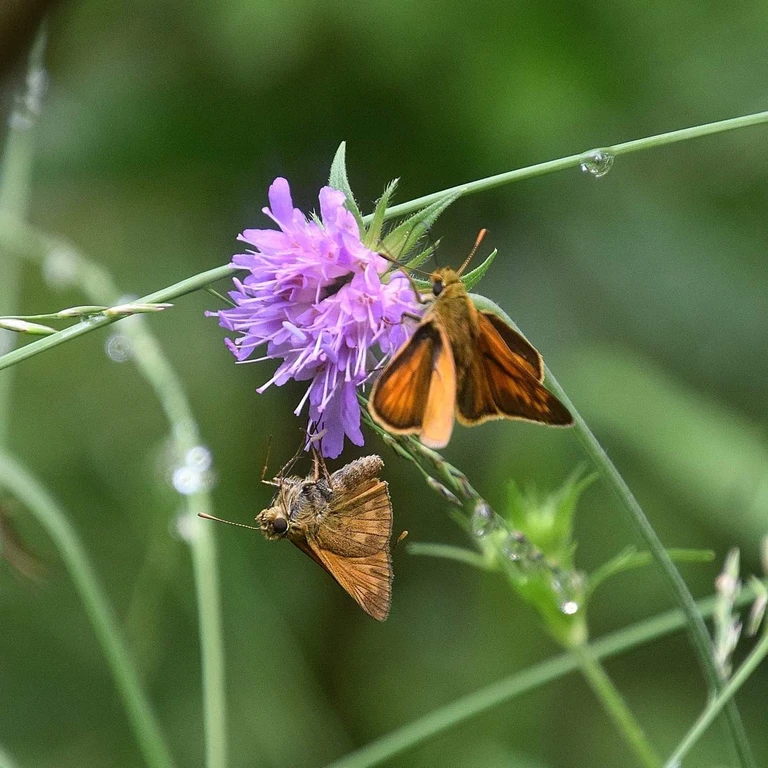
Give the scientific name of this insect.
Ochlodes sylvanus (also Ochlodes venata)
